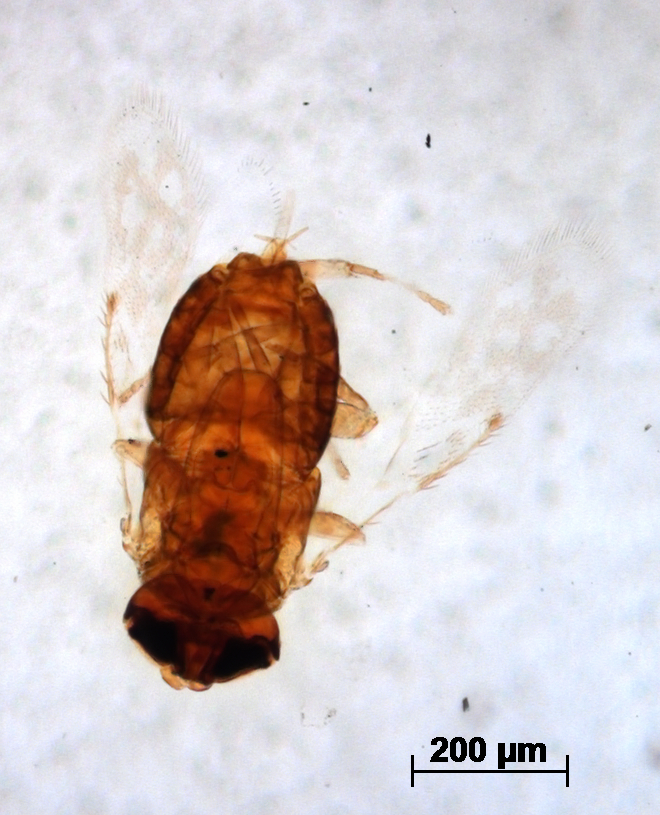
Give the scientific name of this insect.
Perissopterus carnesi
